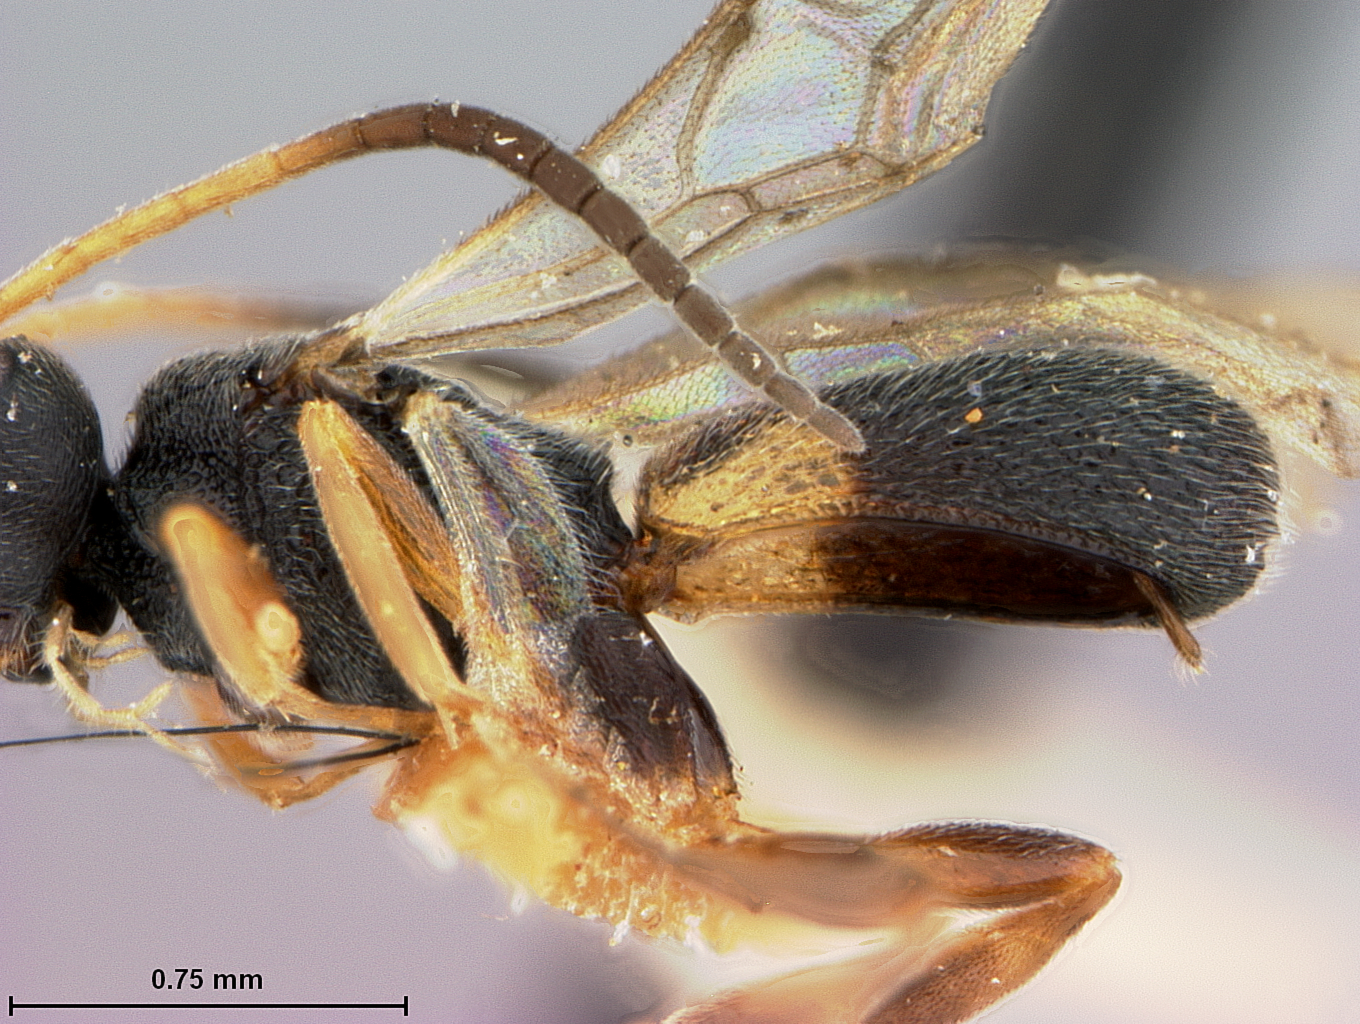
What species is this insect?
Chelonus auricornis
